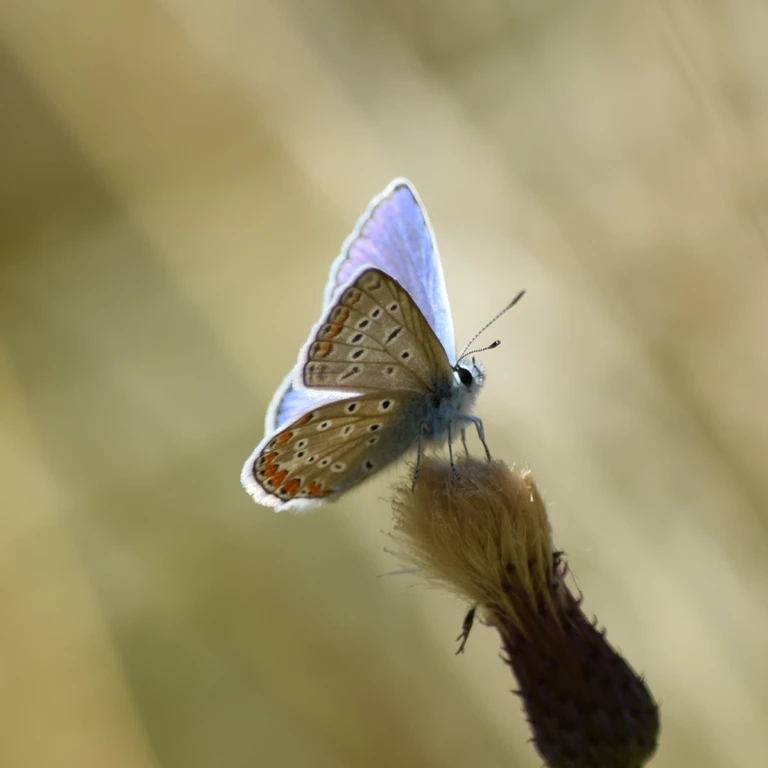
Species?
Polyommatus icarus
